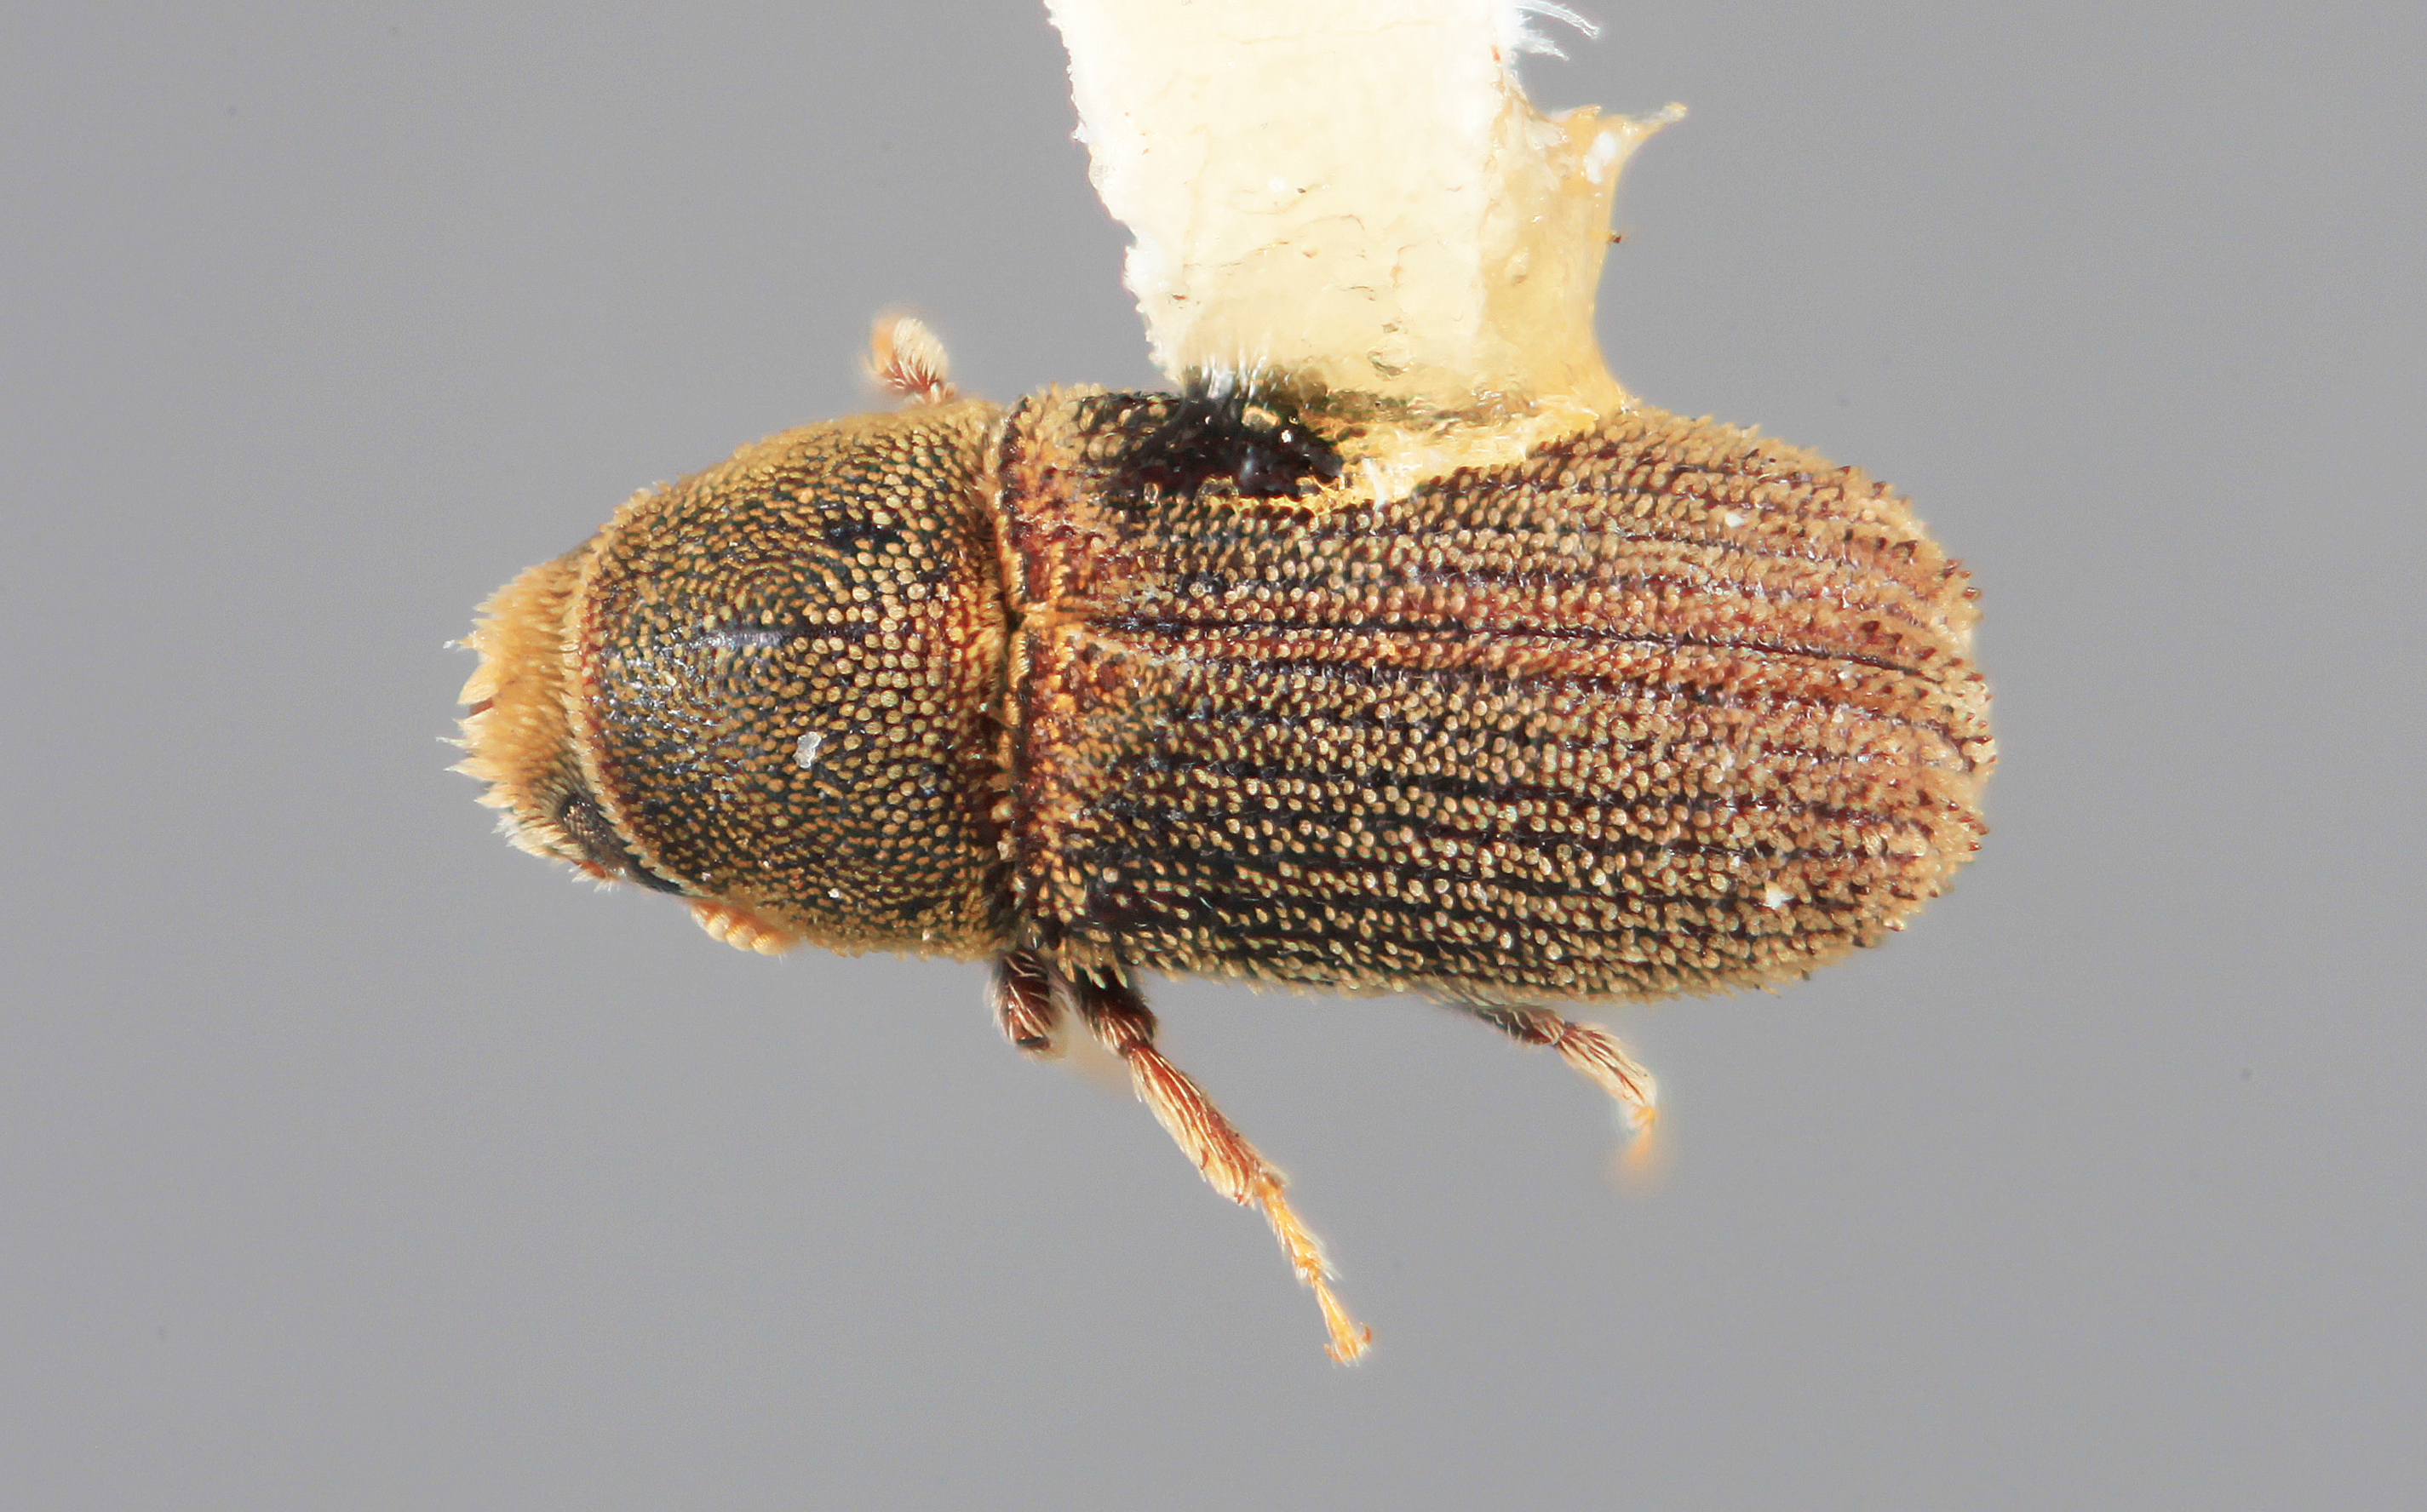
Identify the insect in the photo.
Carphoborus perplexus
